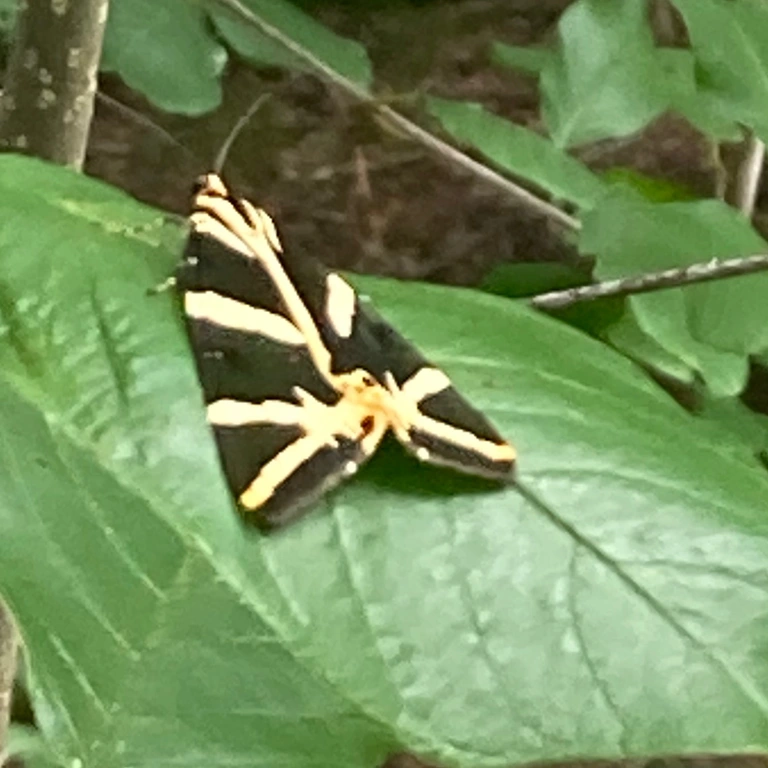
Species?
Euplagia quadripunctaria
